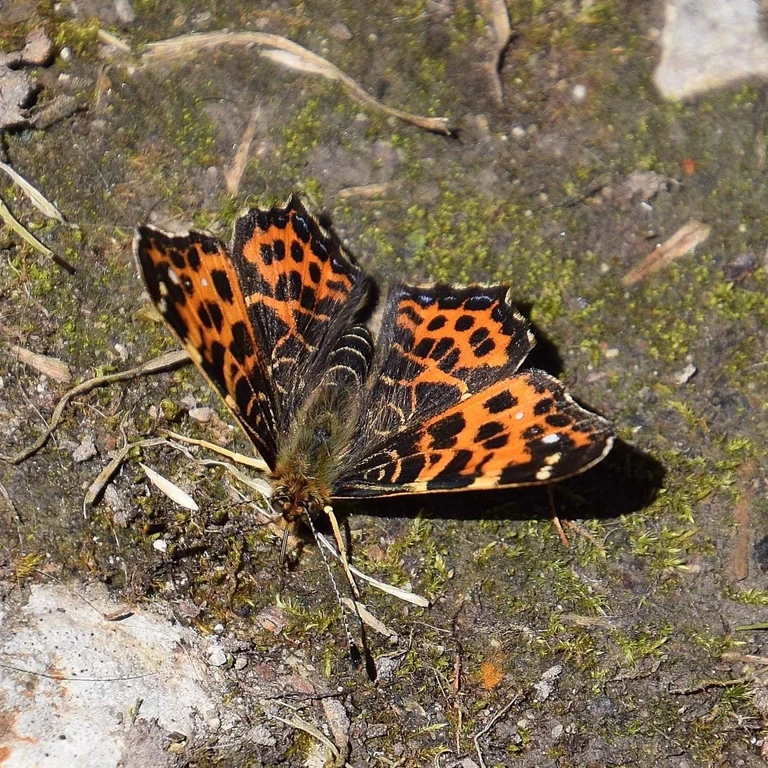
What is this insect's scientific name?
Araschnia levana
